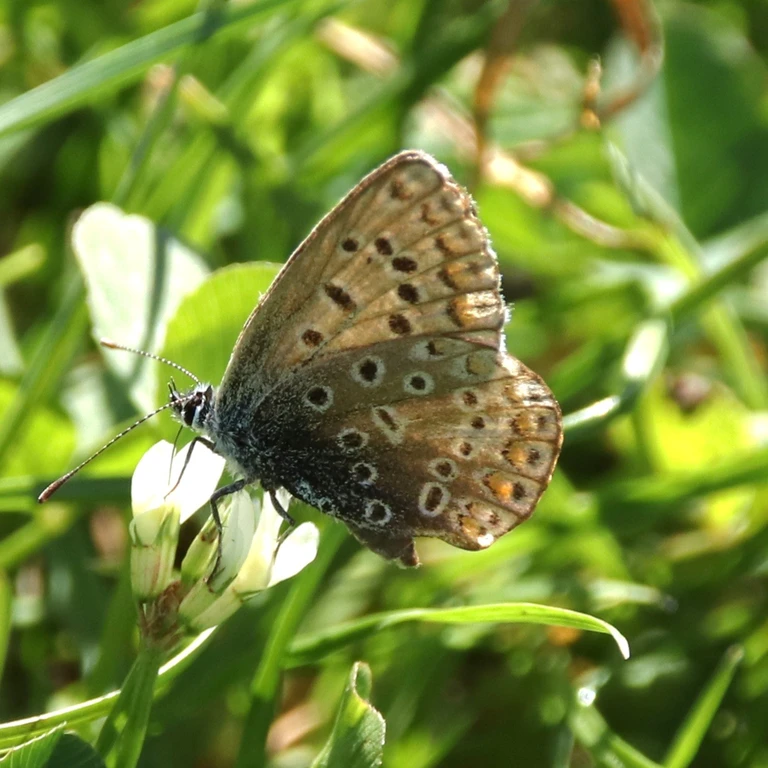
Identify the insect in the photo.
Polyommatus icarus
